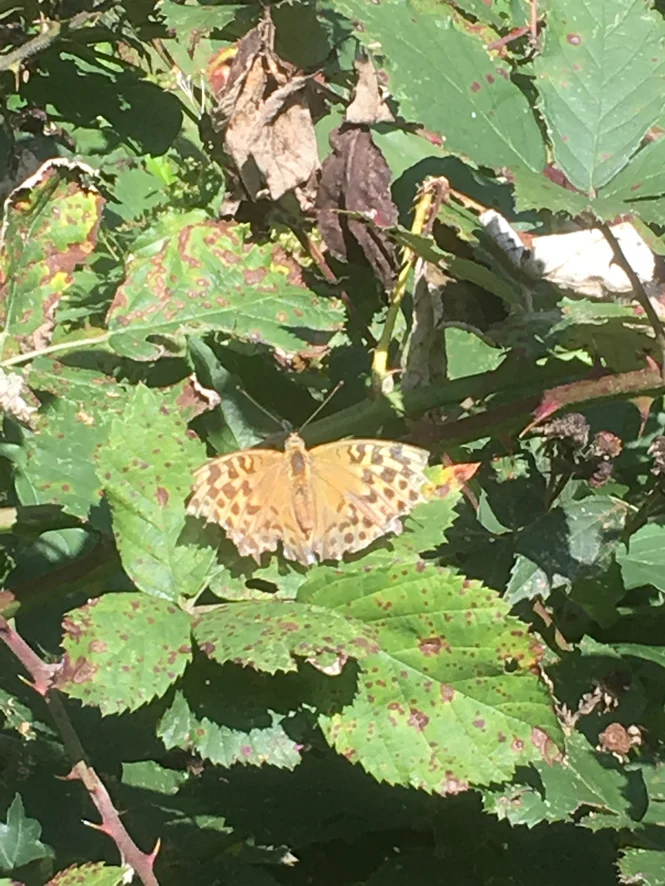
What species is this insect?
Argynnis paphia
